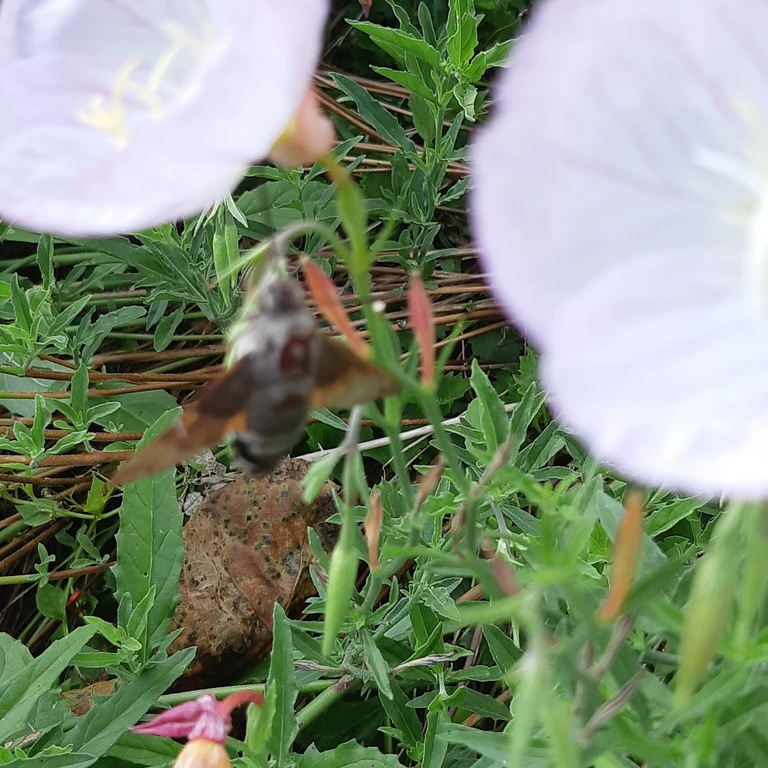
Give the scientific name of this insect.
Macroglossum stellatarum
